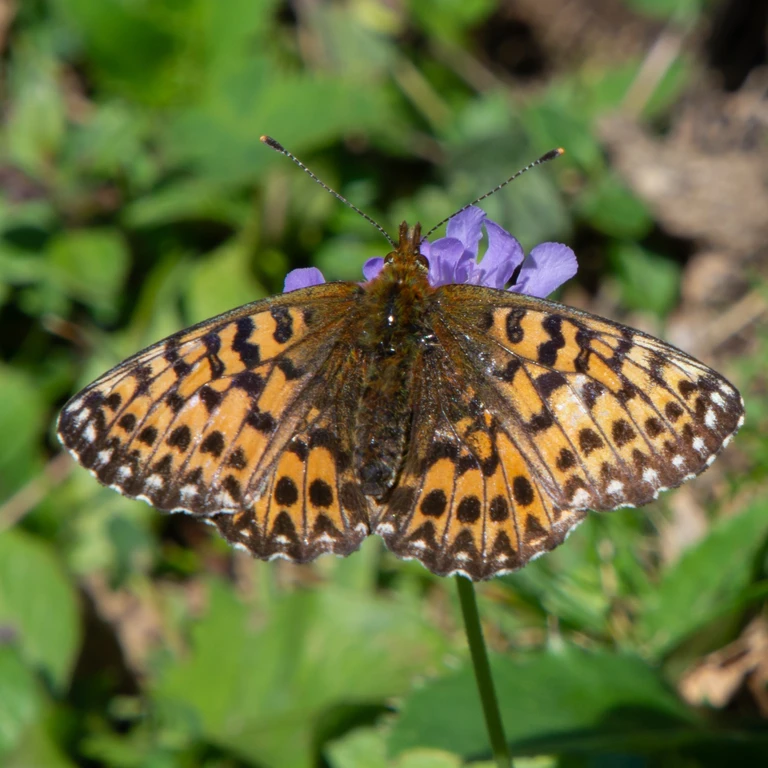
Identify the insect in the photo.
Boloria titania
